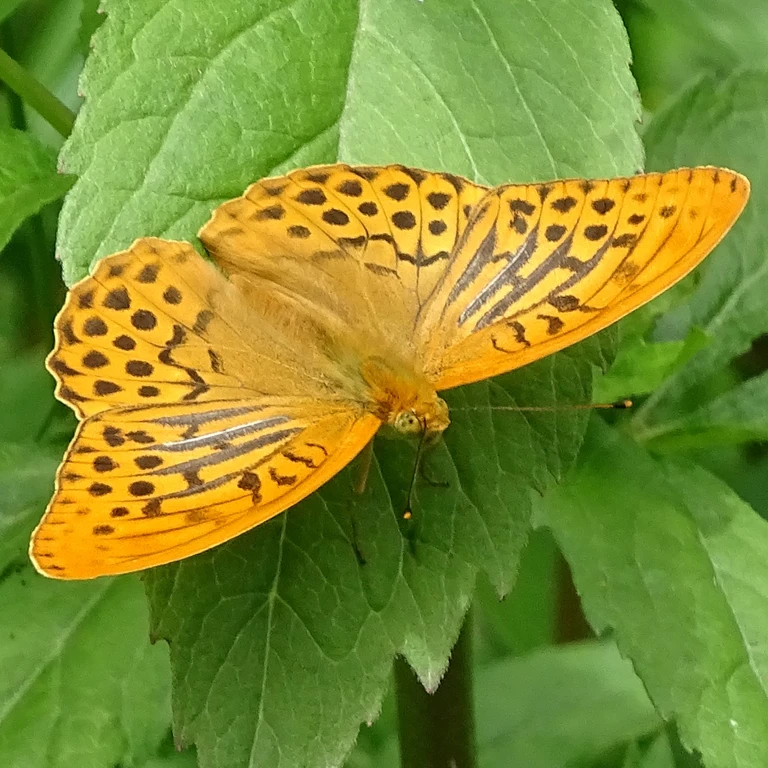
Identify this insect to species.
Argynnis paphia
